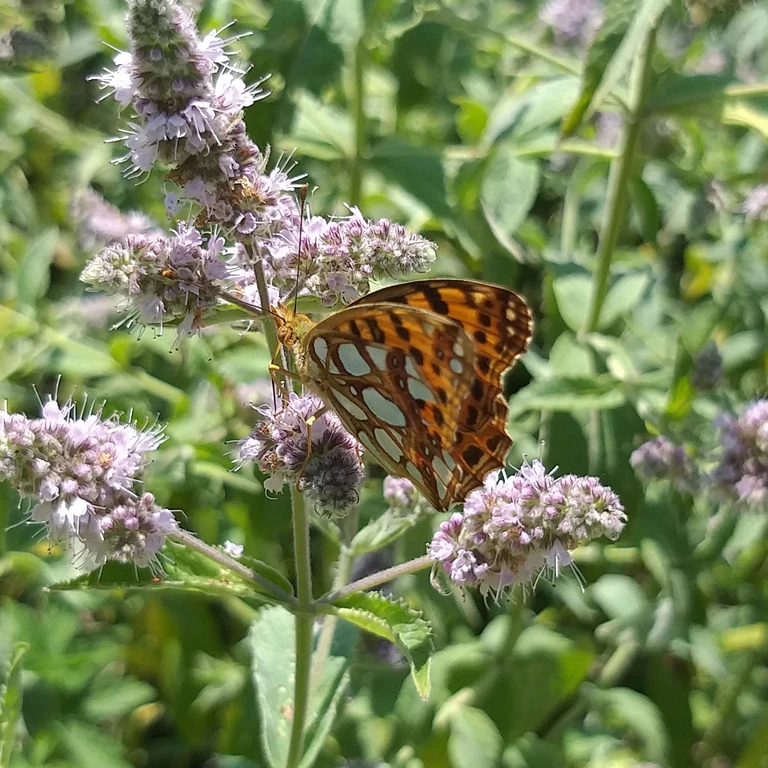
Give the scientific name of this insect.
Issoria lathonia
